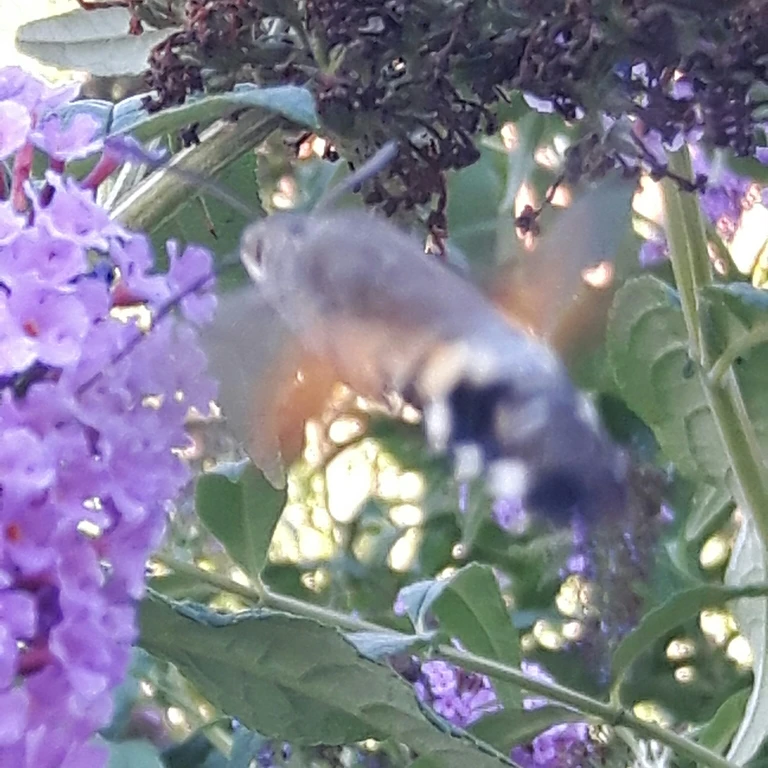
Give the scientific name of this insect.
Macroglossum stellatarum
